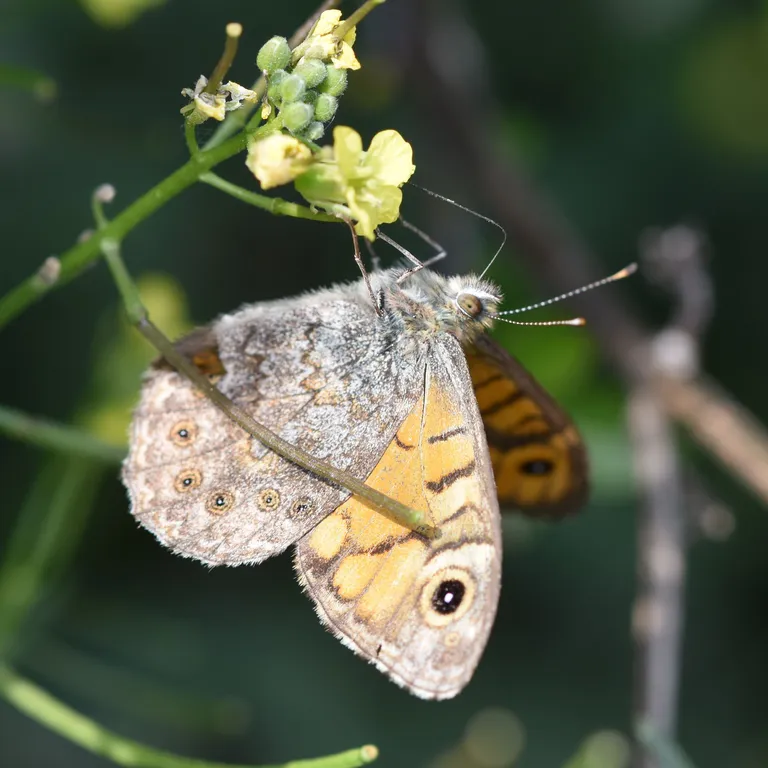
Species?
Lasiommata megera (also Pararge megera)
